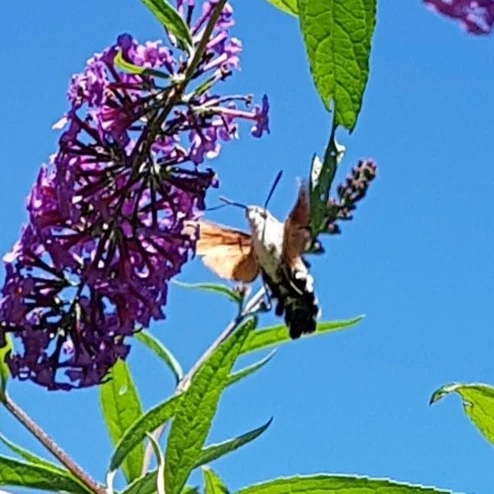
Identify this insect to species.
Macroglossum stellatarum
